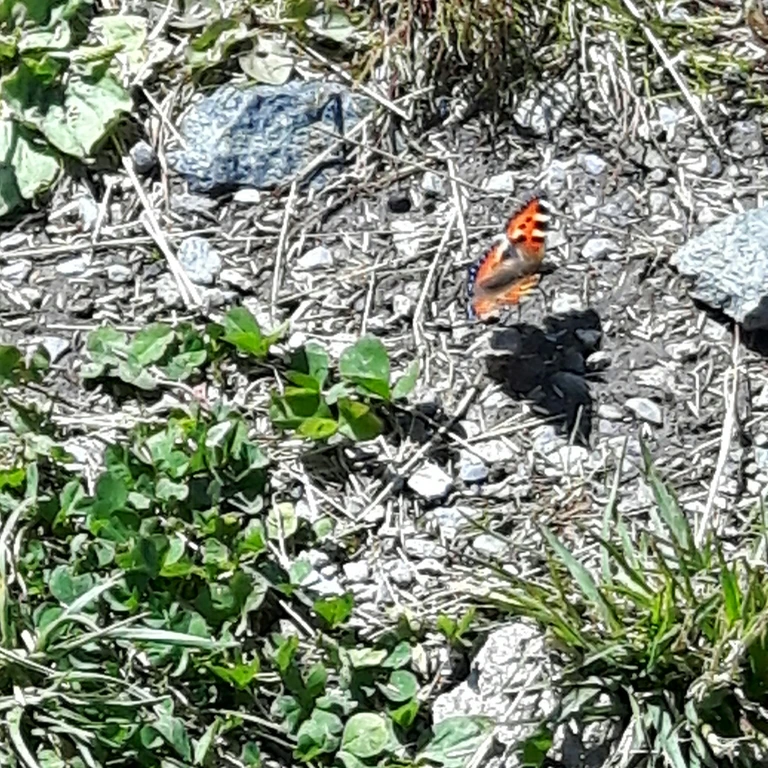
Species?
Aglais urticae
